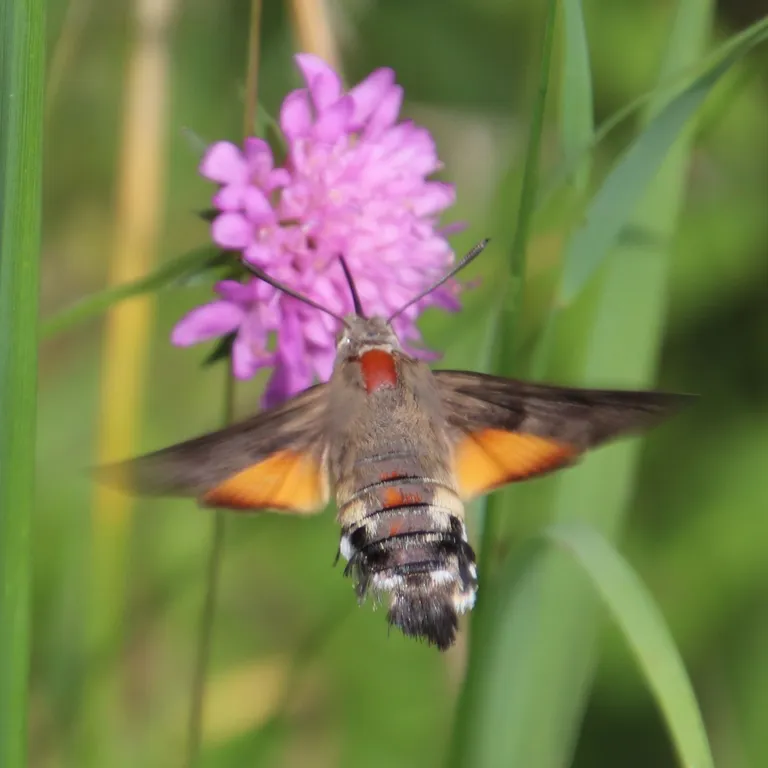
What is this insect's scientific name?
Macroglossum stellatarum
